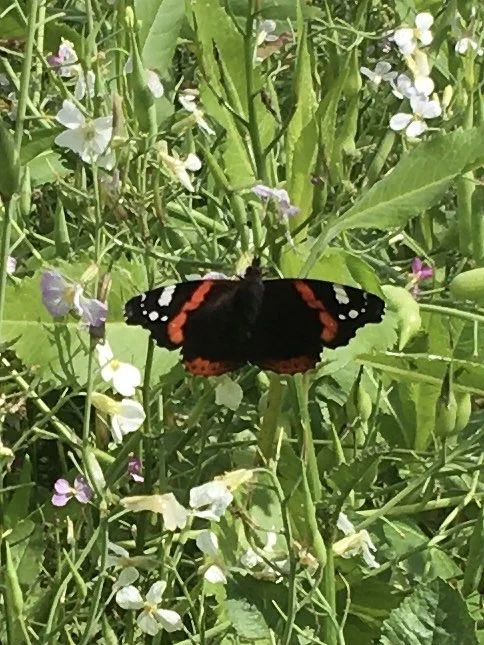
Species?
Vanessa atalanta
